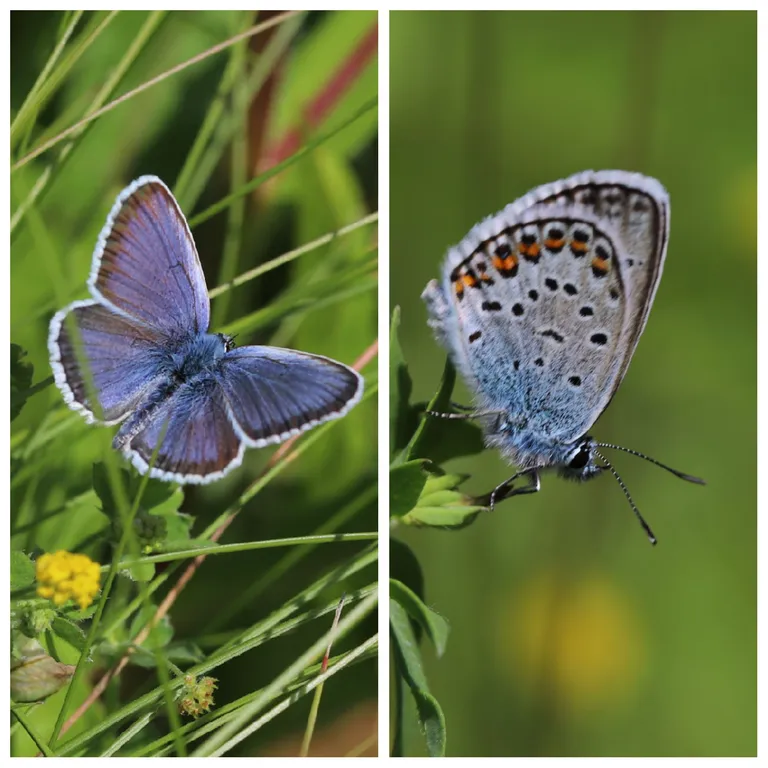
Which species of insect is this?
Plebejus argus
